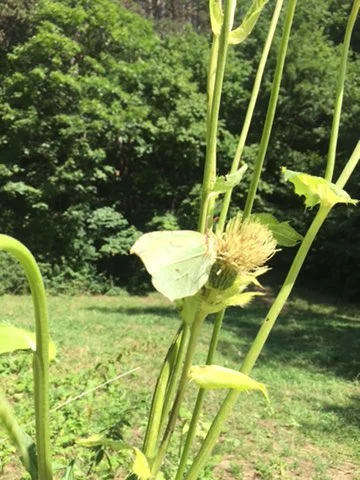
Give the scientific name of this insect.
Gonepteryx rhamni
